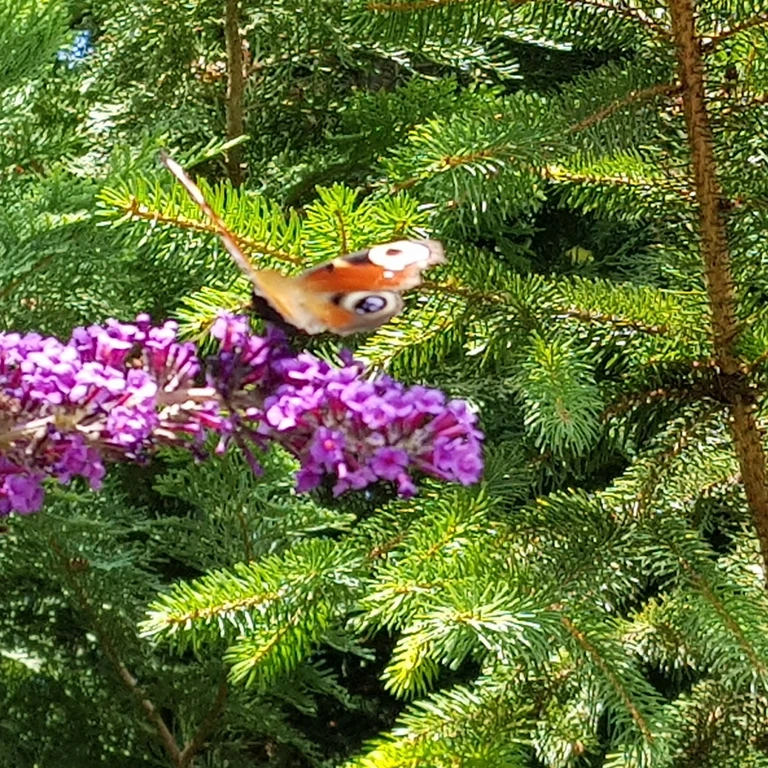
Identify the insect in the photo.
Aglais io
